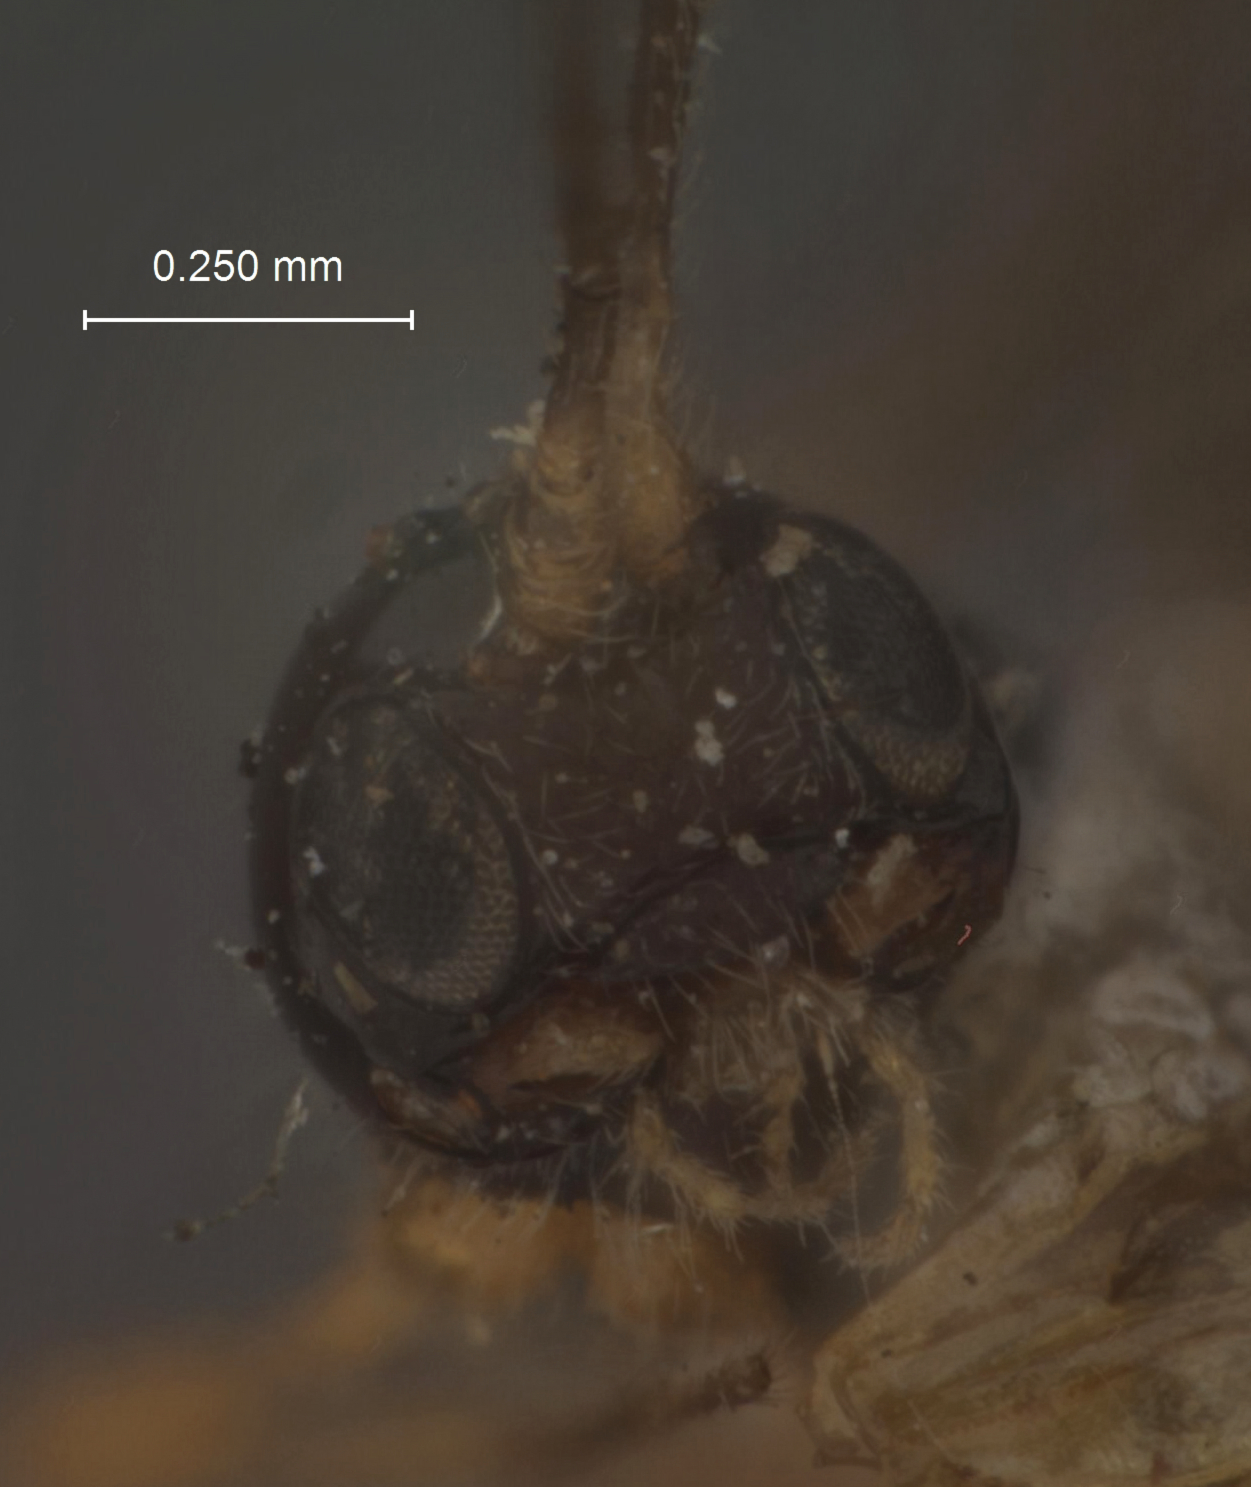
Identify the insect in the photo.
Eriocoelinius mahackemoi
